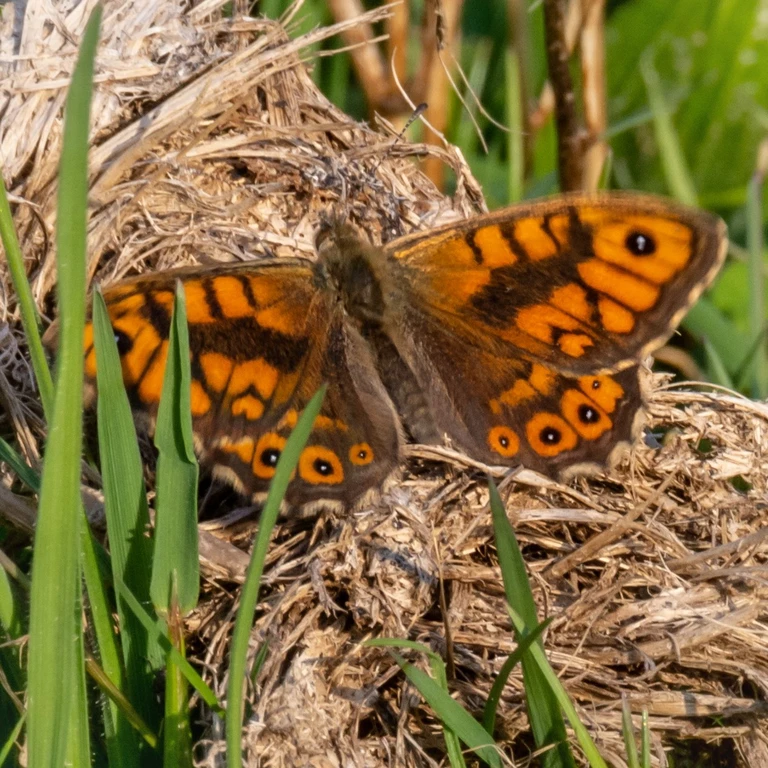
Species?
Lasiommata megera (also Pararge megera)
